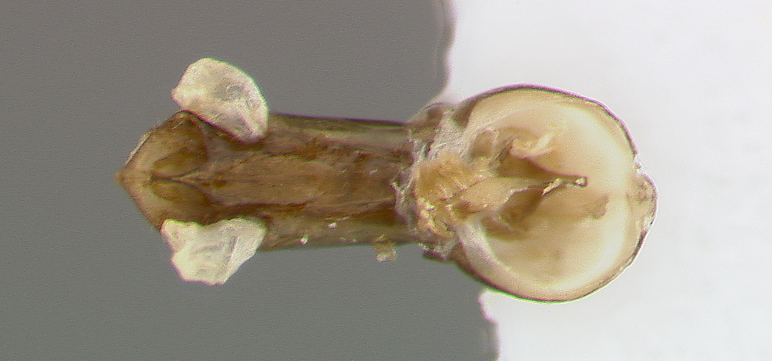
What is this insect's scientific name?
Argopistes turnbowi
